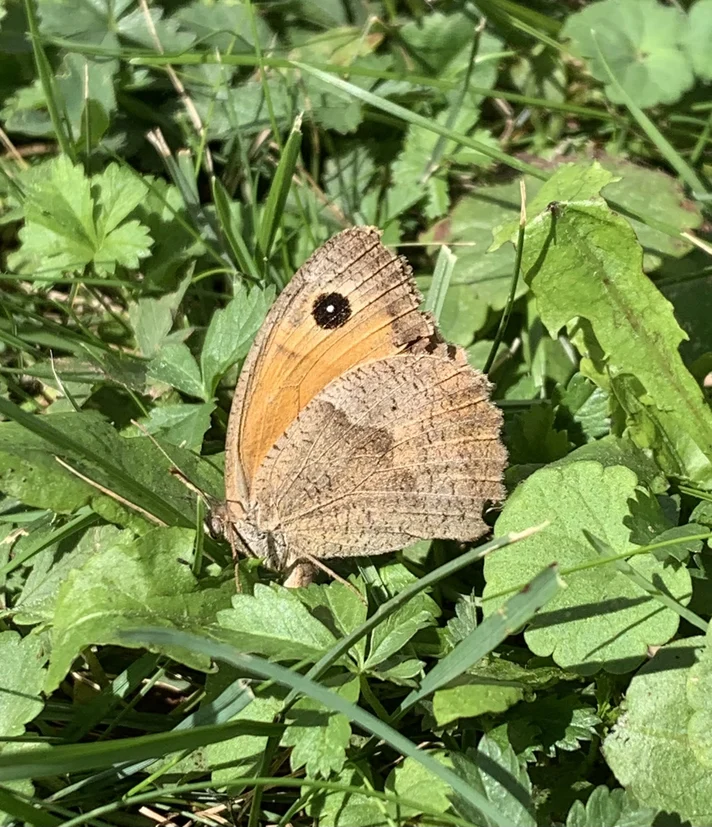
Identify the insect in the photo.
Maniola jurtina
